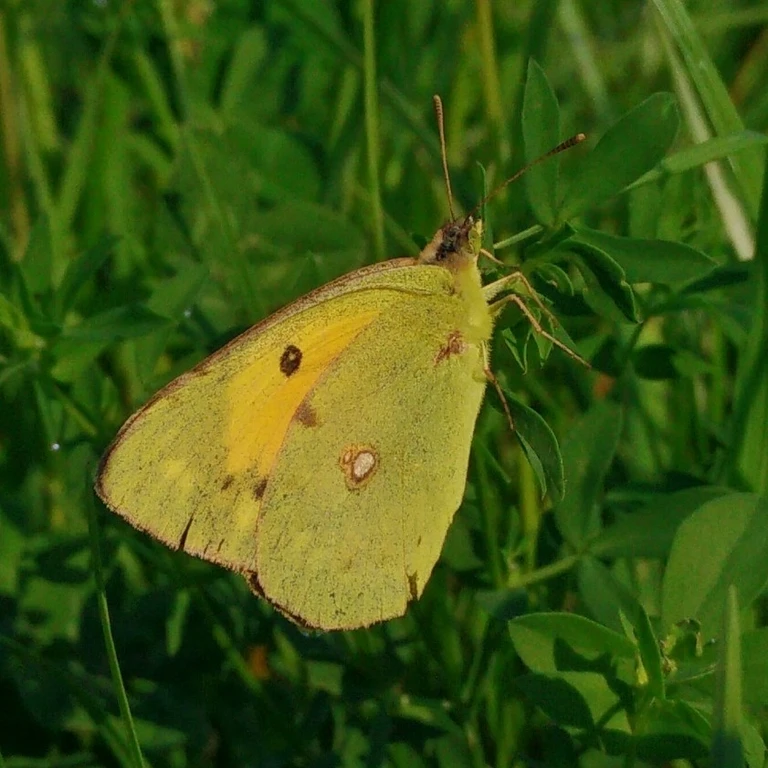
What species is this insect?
Colias croceus
